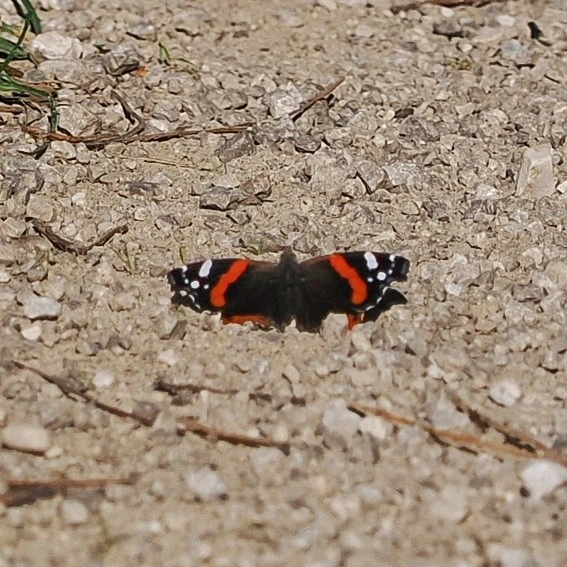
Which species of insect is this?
Vanessa atalanta
